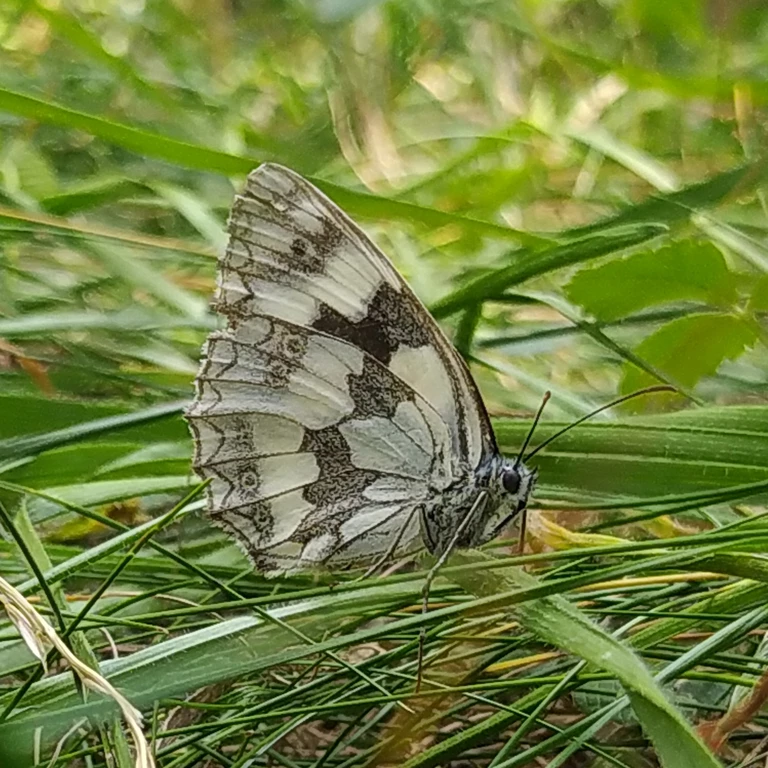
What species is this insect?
Melanargia galathea
